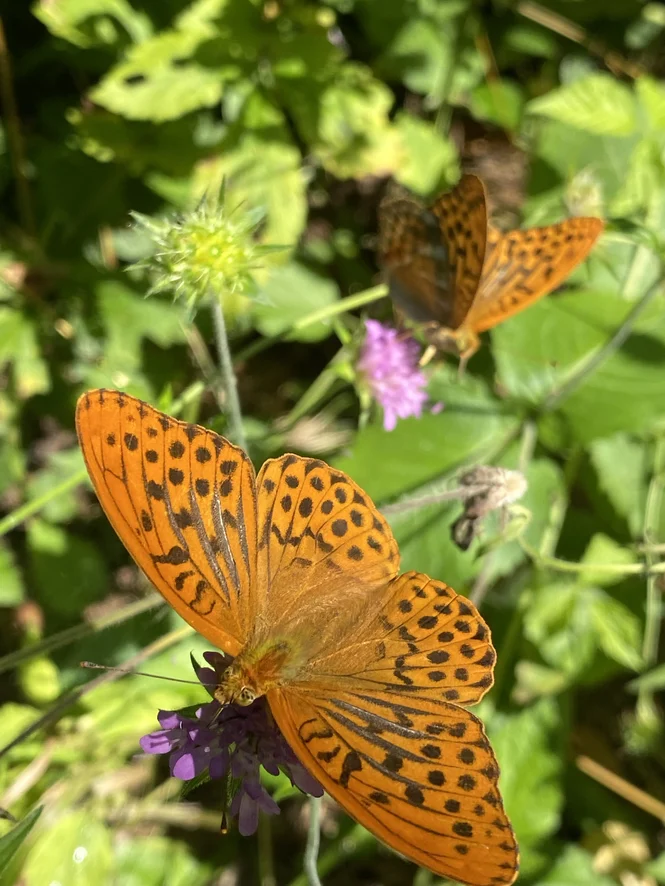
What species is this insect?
Argynnis paphia
